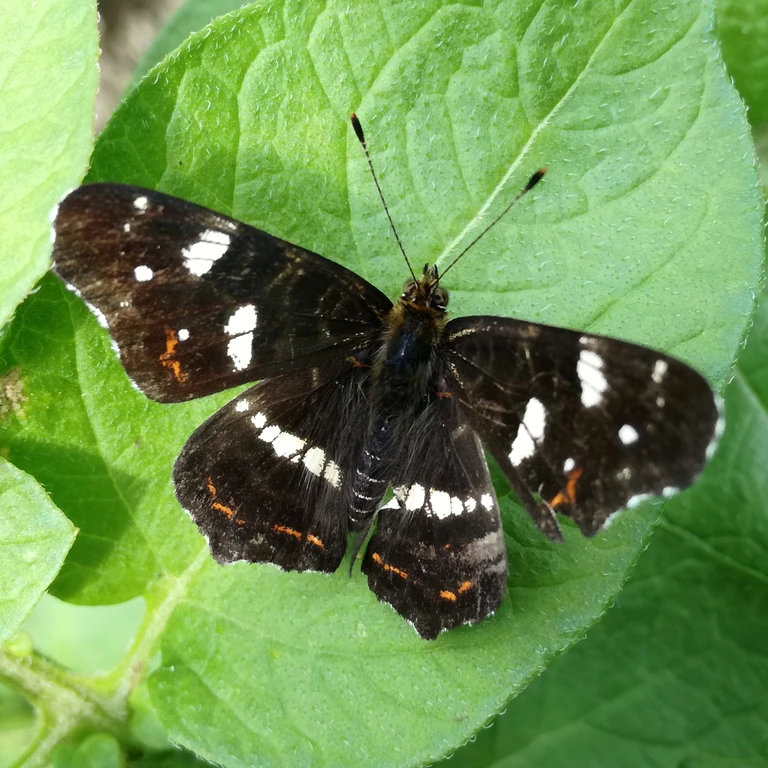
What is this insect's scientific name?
Araschnia levana
